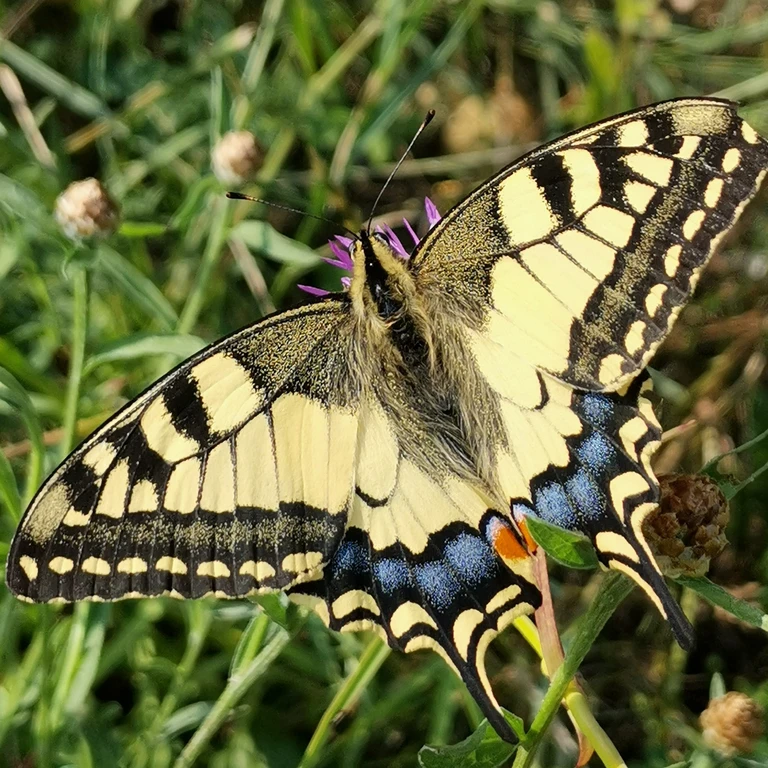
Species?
Papilio machaon
